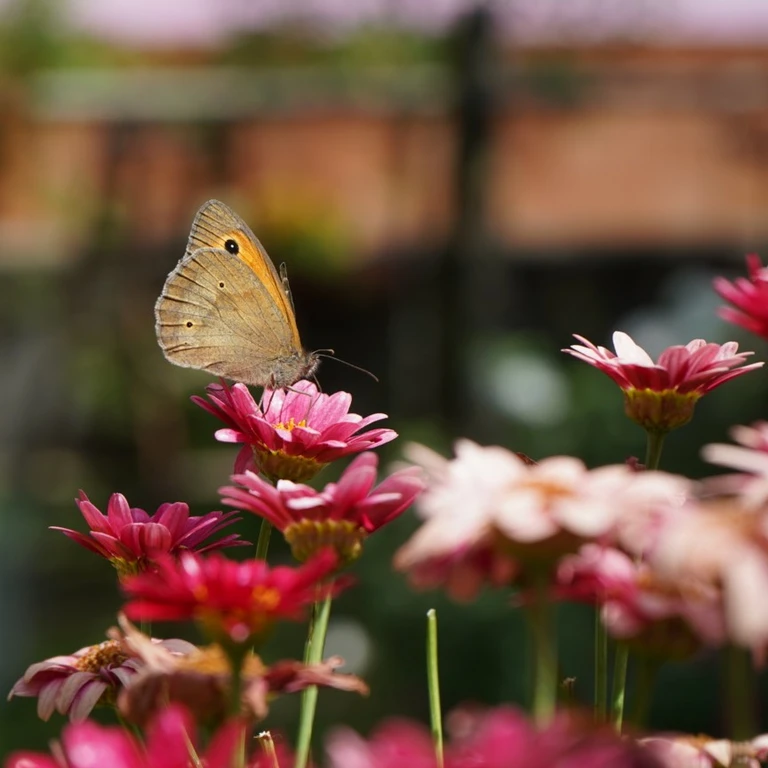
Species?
Maniola jurtina
